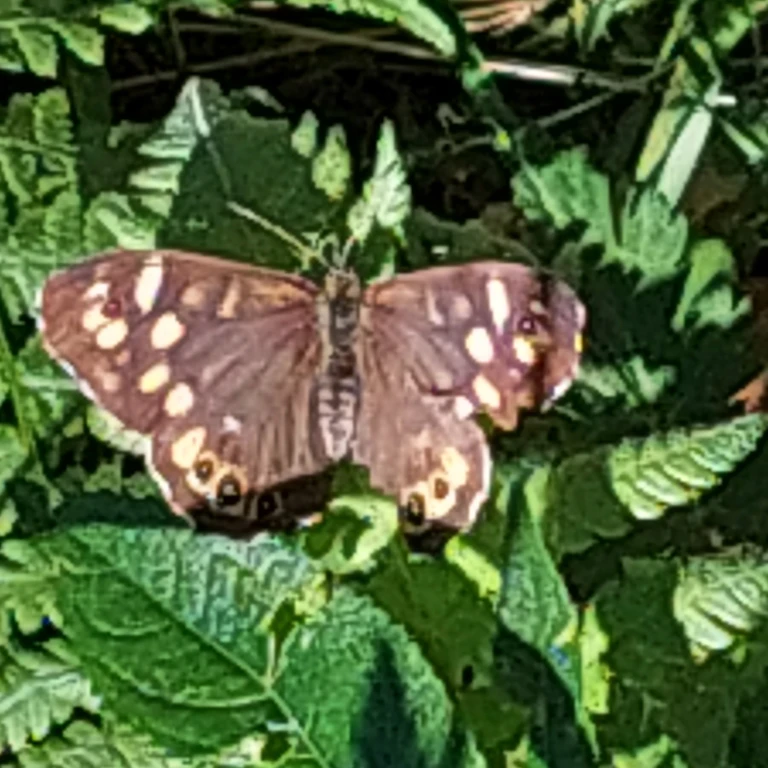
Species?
Pararge aegeria
